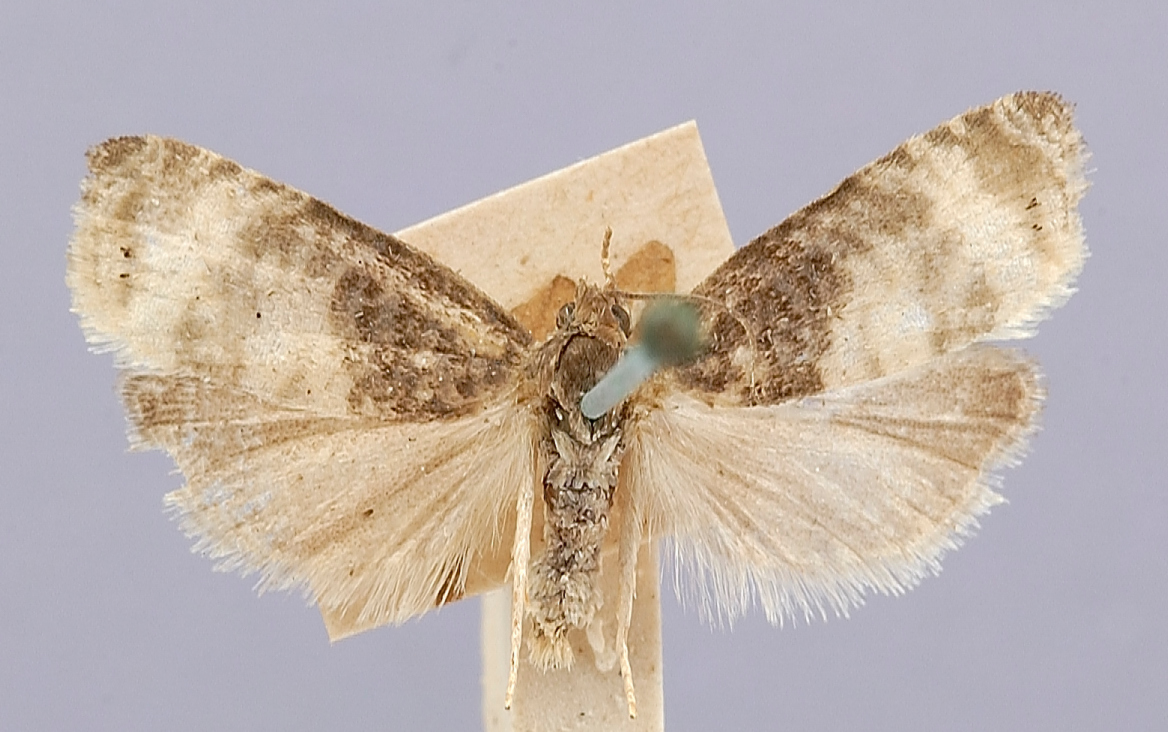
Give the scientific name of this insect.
Paedisca illotana
